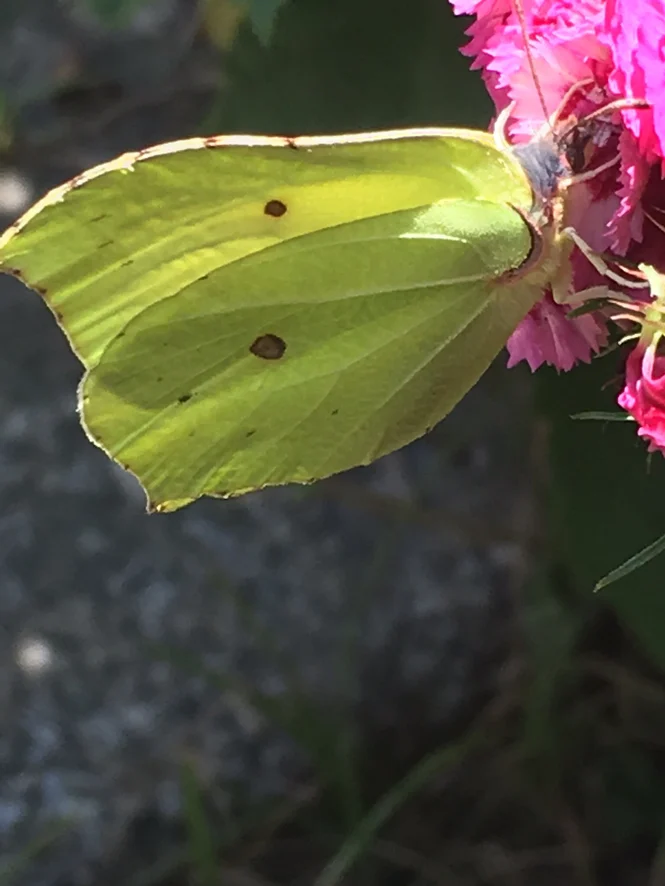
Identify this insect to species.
Gonepteryx rhamni
